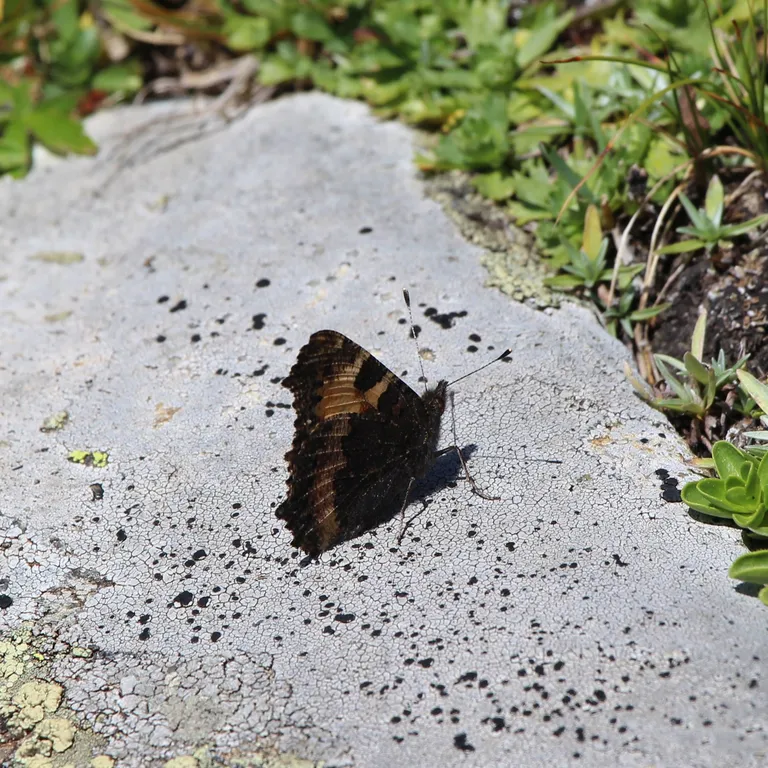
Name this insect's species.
Aglais urticae
